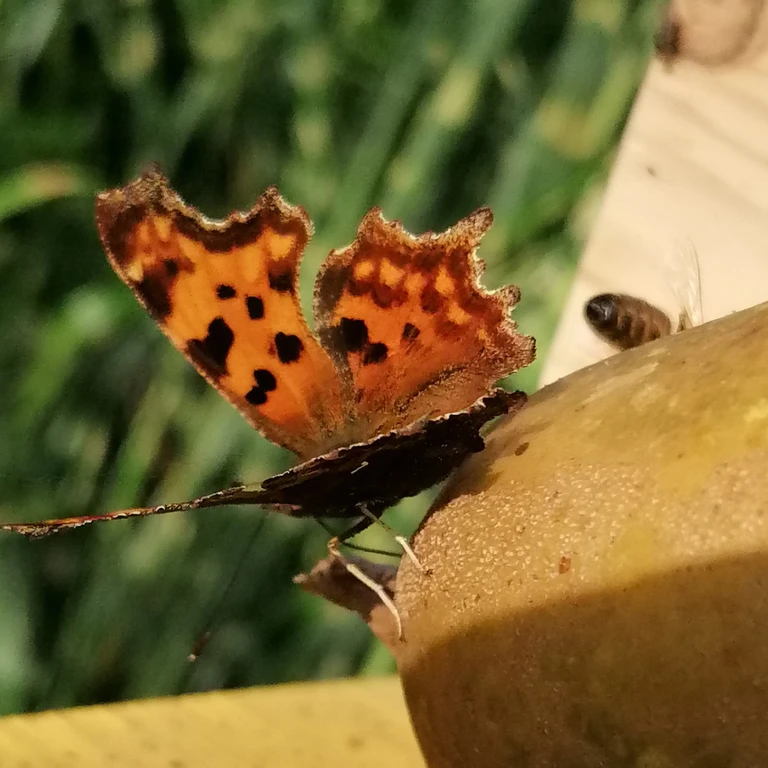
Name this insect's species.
Polygonia c-album
